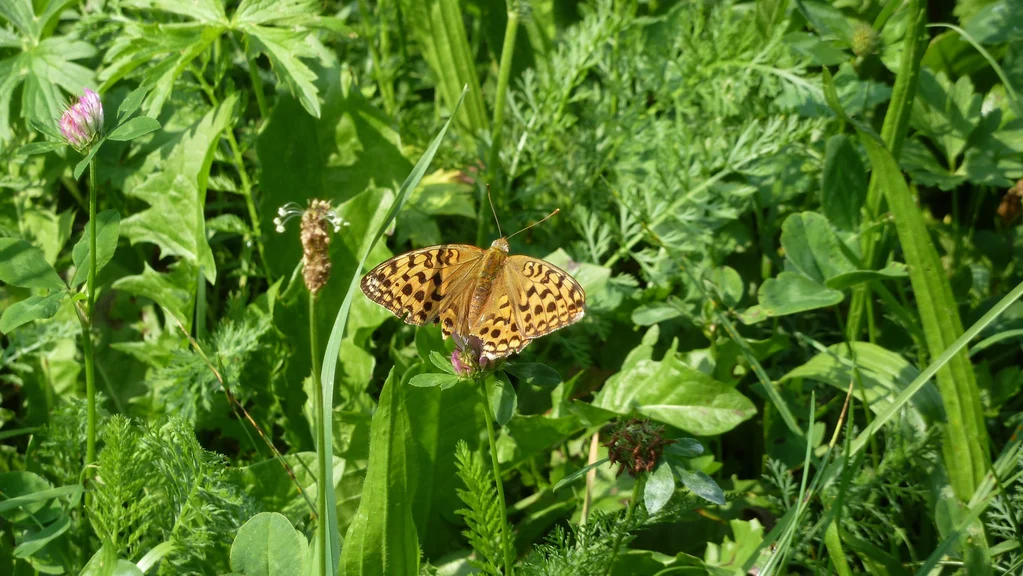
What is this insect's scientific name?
Fabriciana adippe
